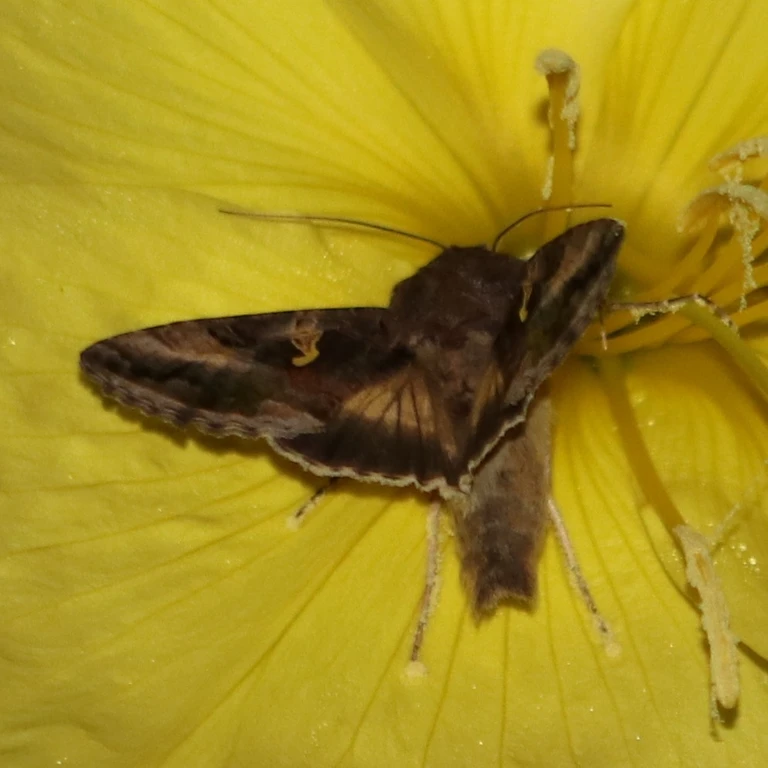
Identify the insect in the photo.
Autographa gamma
